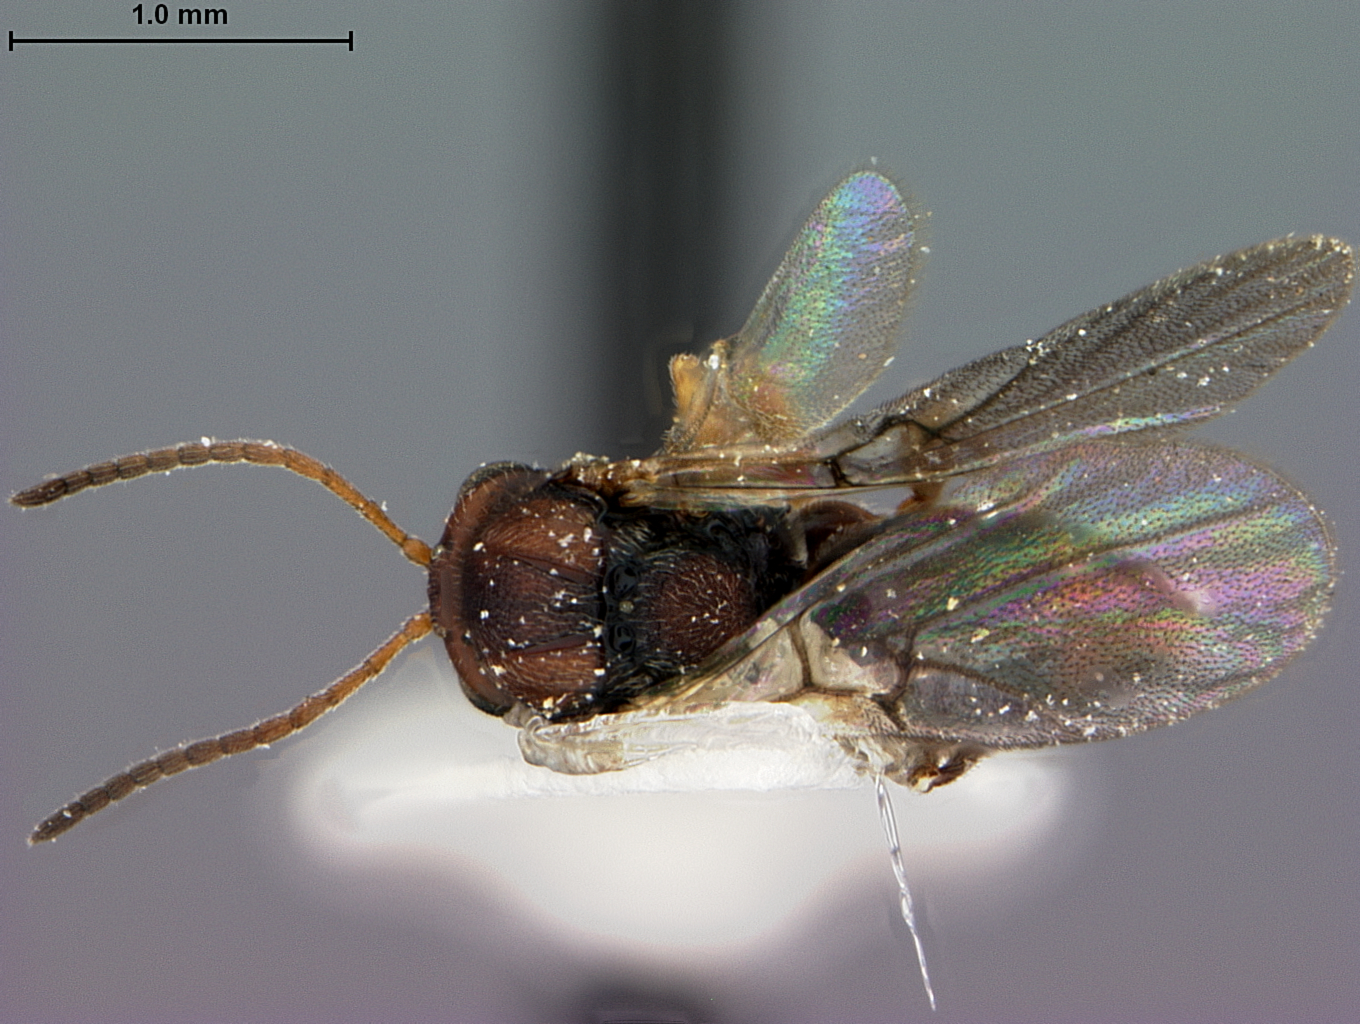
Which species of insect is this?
Callirhytis cedros
